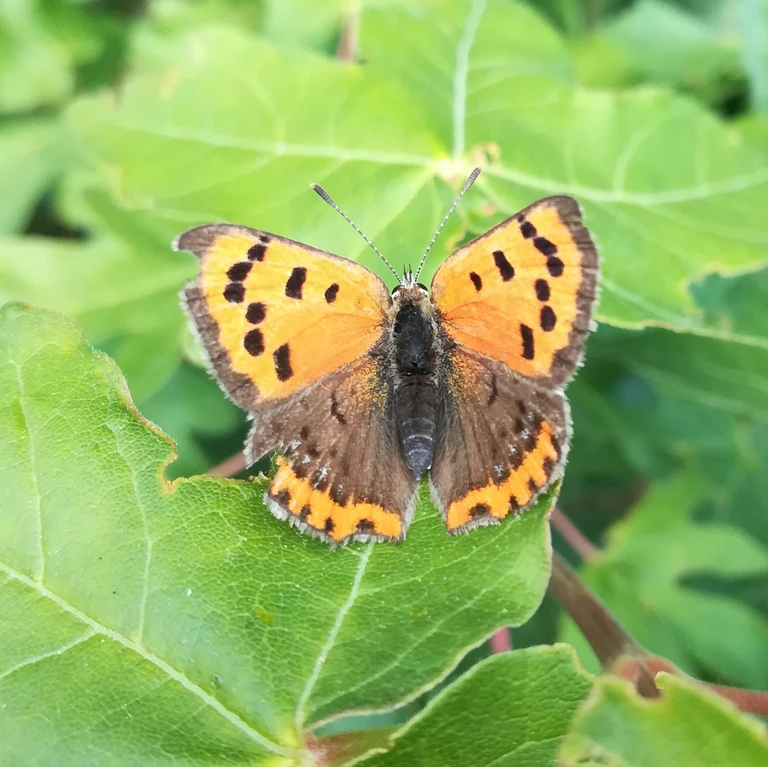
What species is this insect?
Lycaena phlaeas
